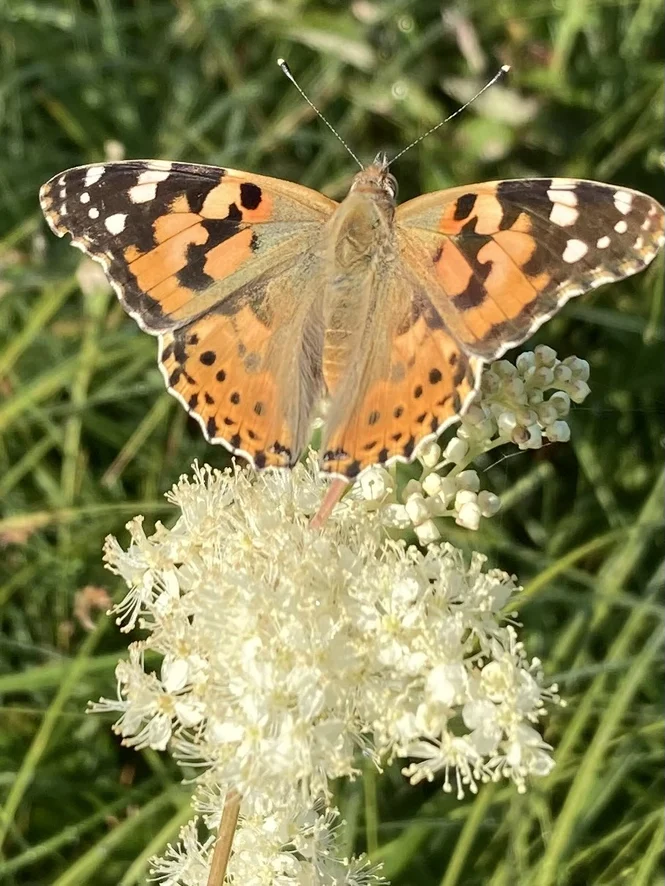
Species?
Vanessa cardui
